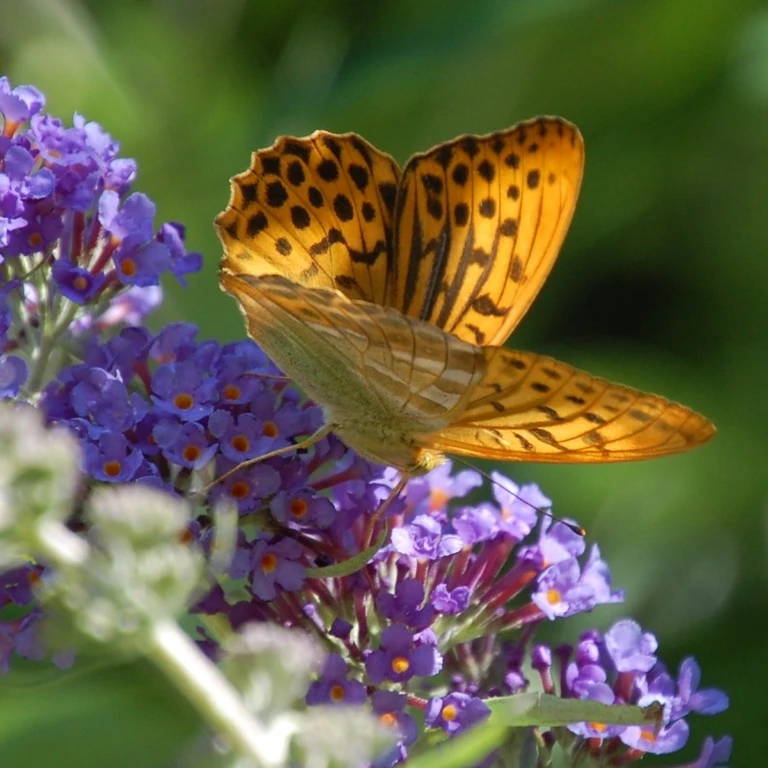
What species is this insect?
Argynnis paphia
